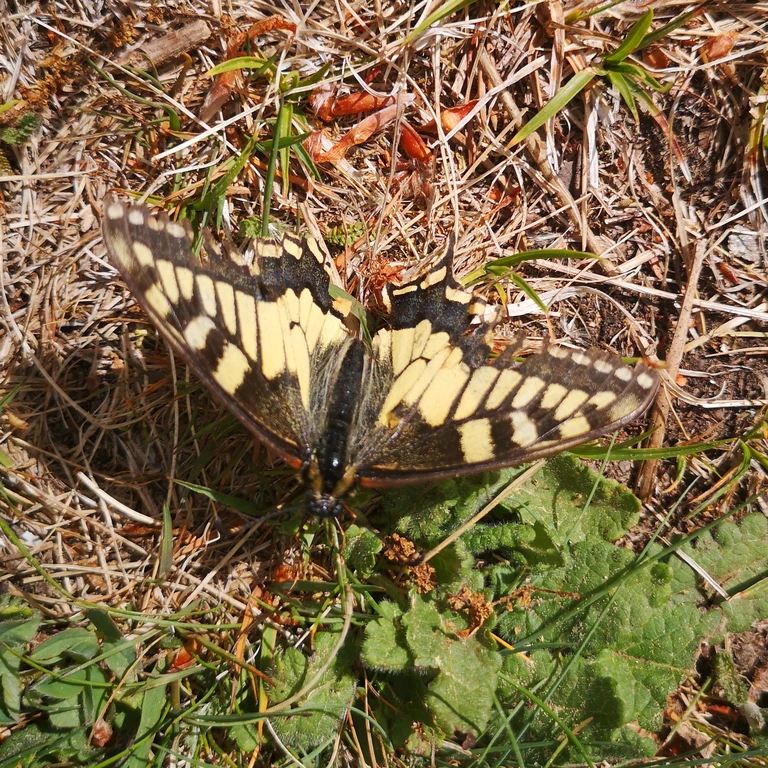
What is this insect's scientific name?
Papilio machaon
